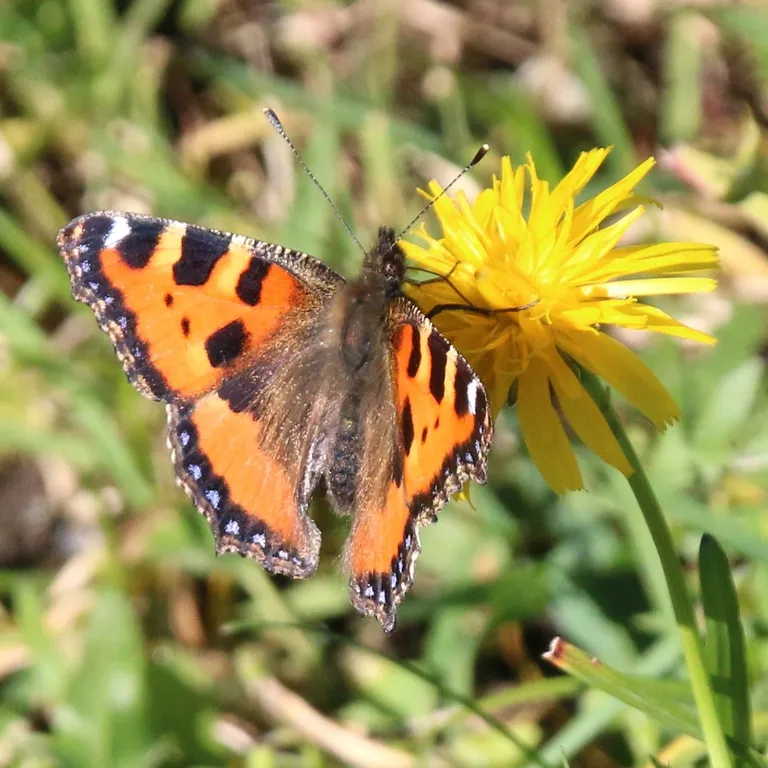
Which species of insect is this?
Aglais urticae
